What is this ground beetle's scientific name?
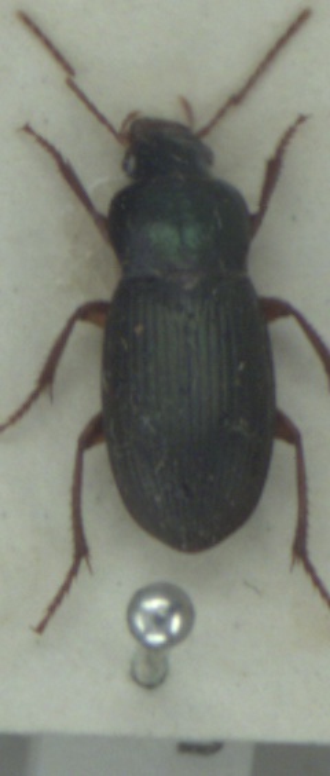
Ophonus laticollis
